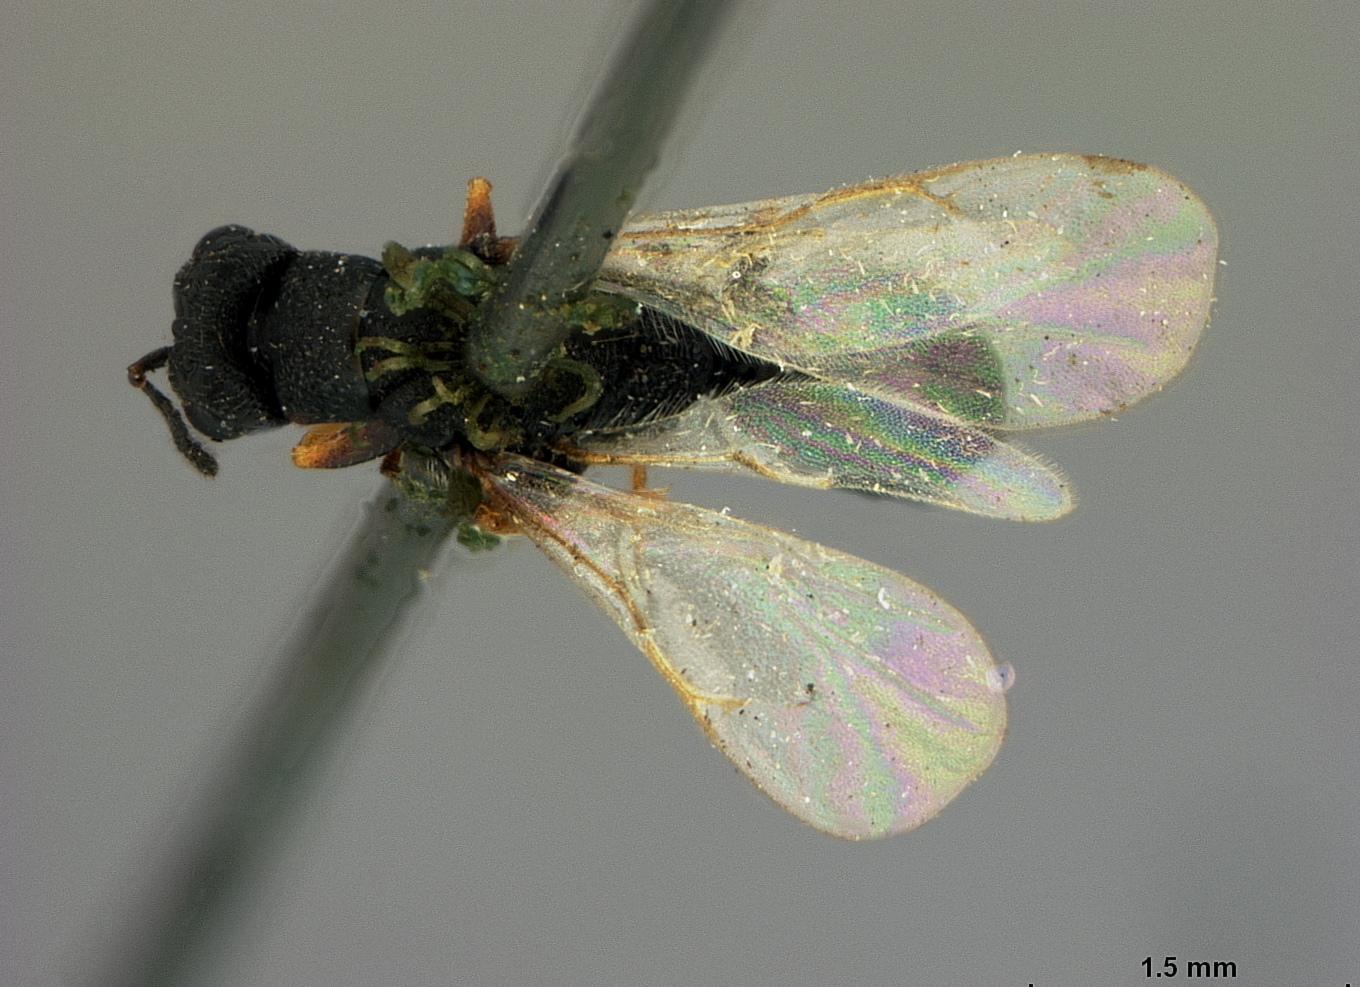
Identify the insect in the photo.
Isosomorpha tibialis
